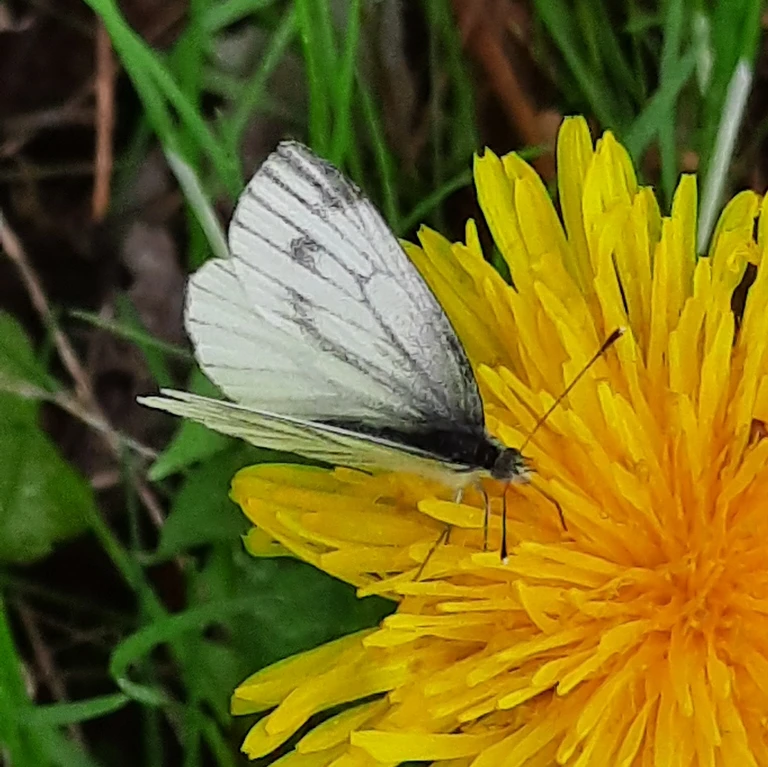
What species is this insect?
Pieris napi
